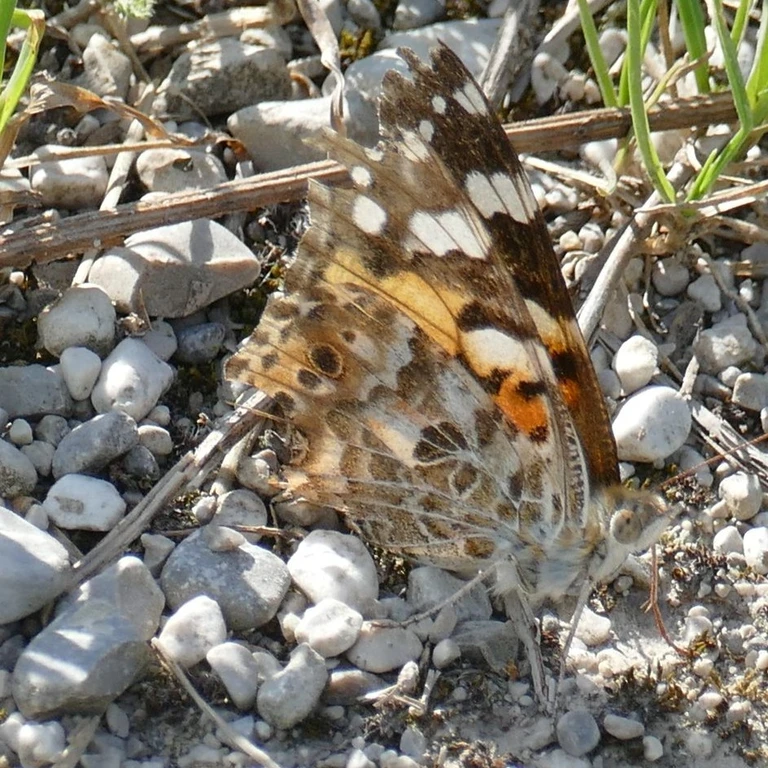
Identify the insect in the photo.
Vanessa cardui
